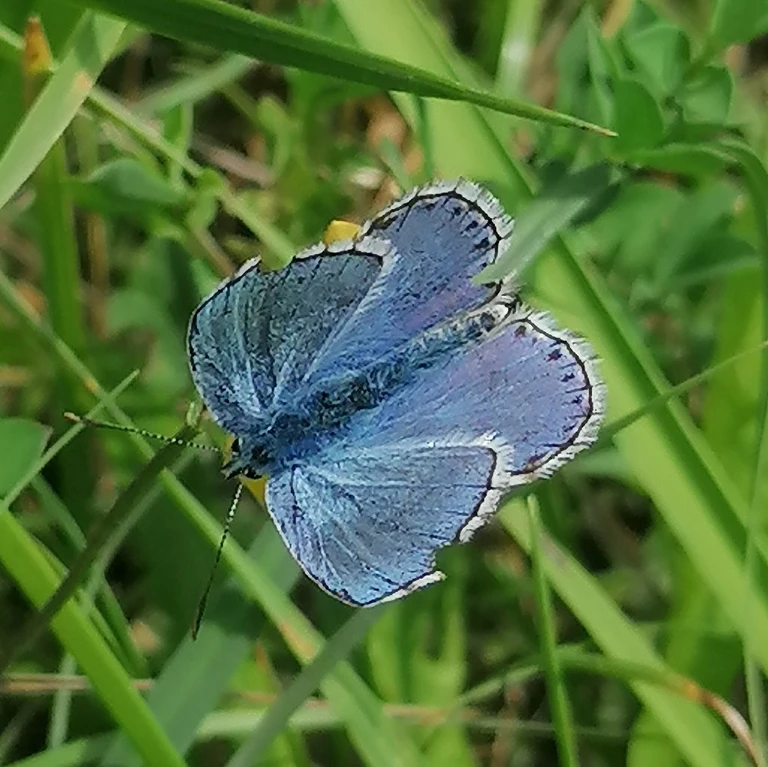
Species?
Lysandra bellargus
